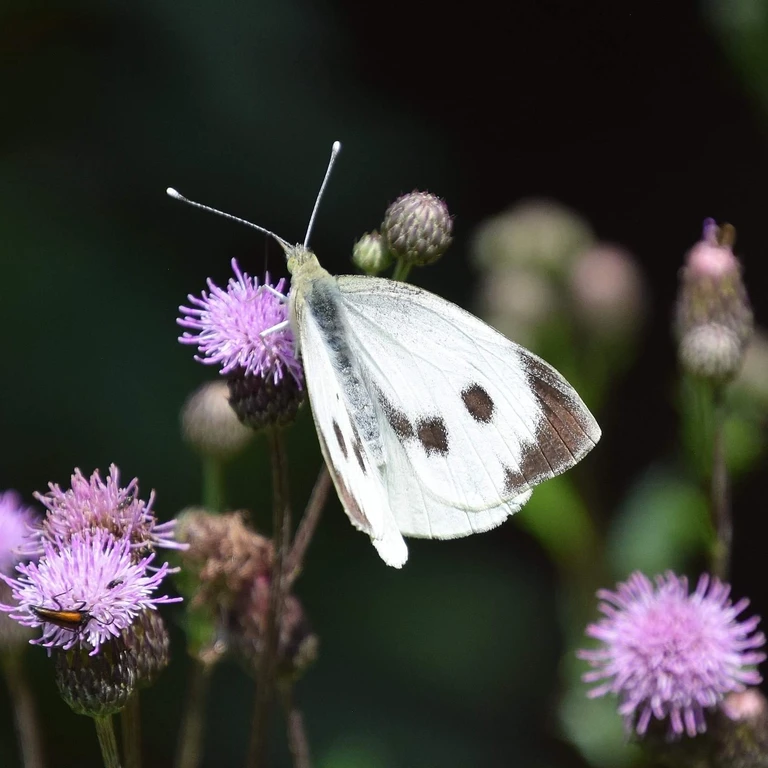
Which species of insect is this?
Pieris brassicae
